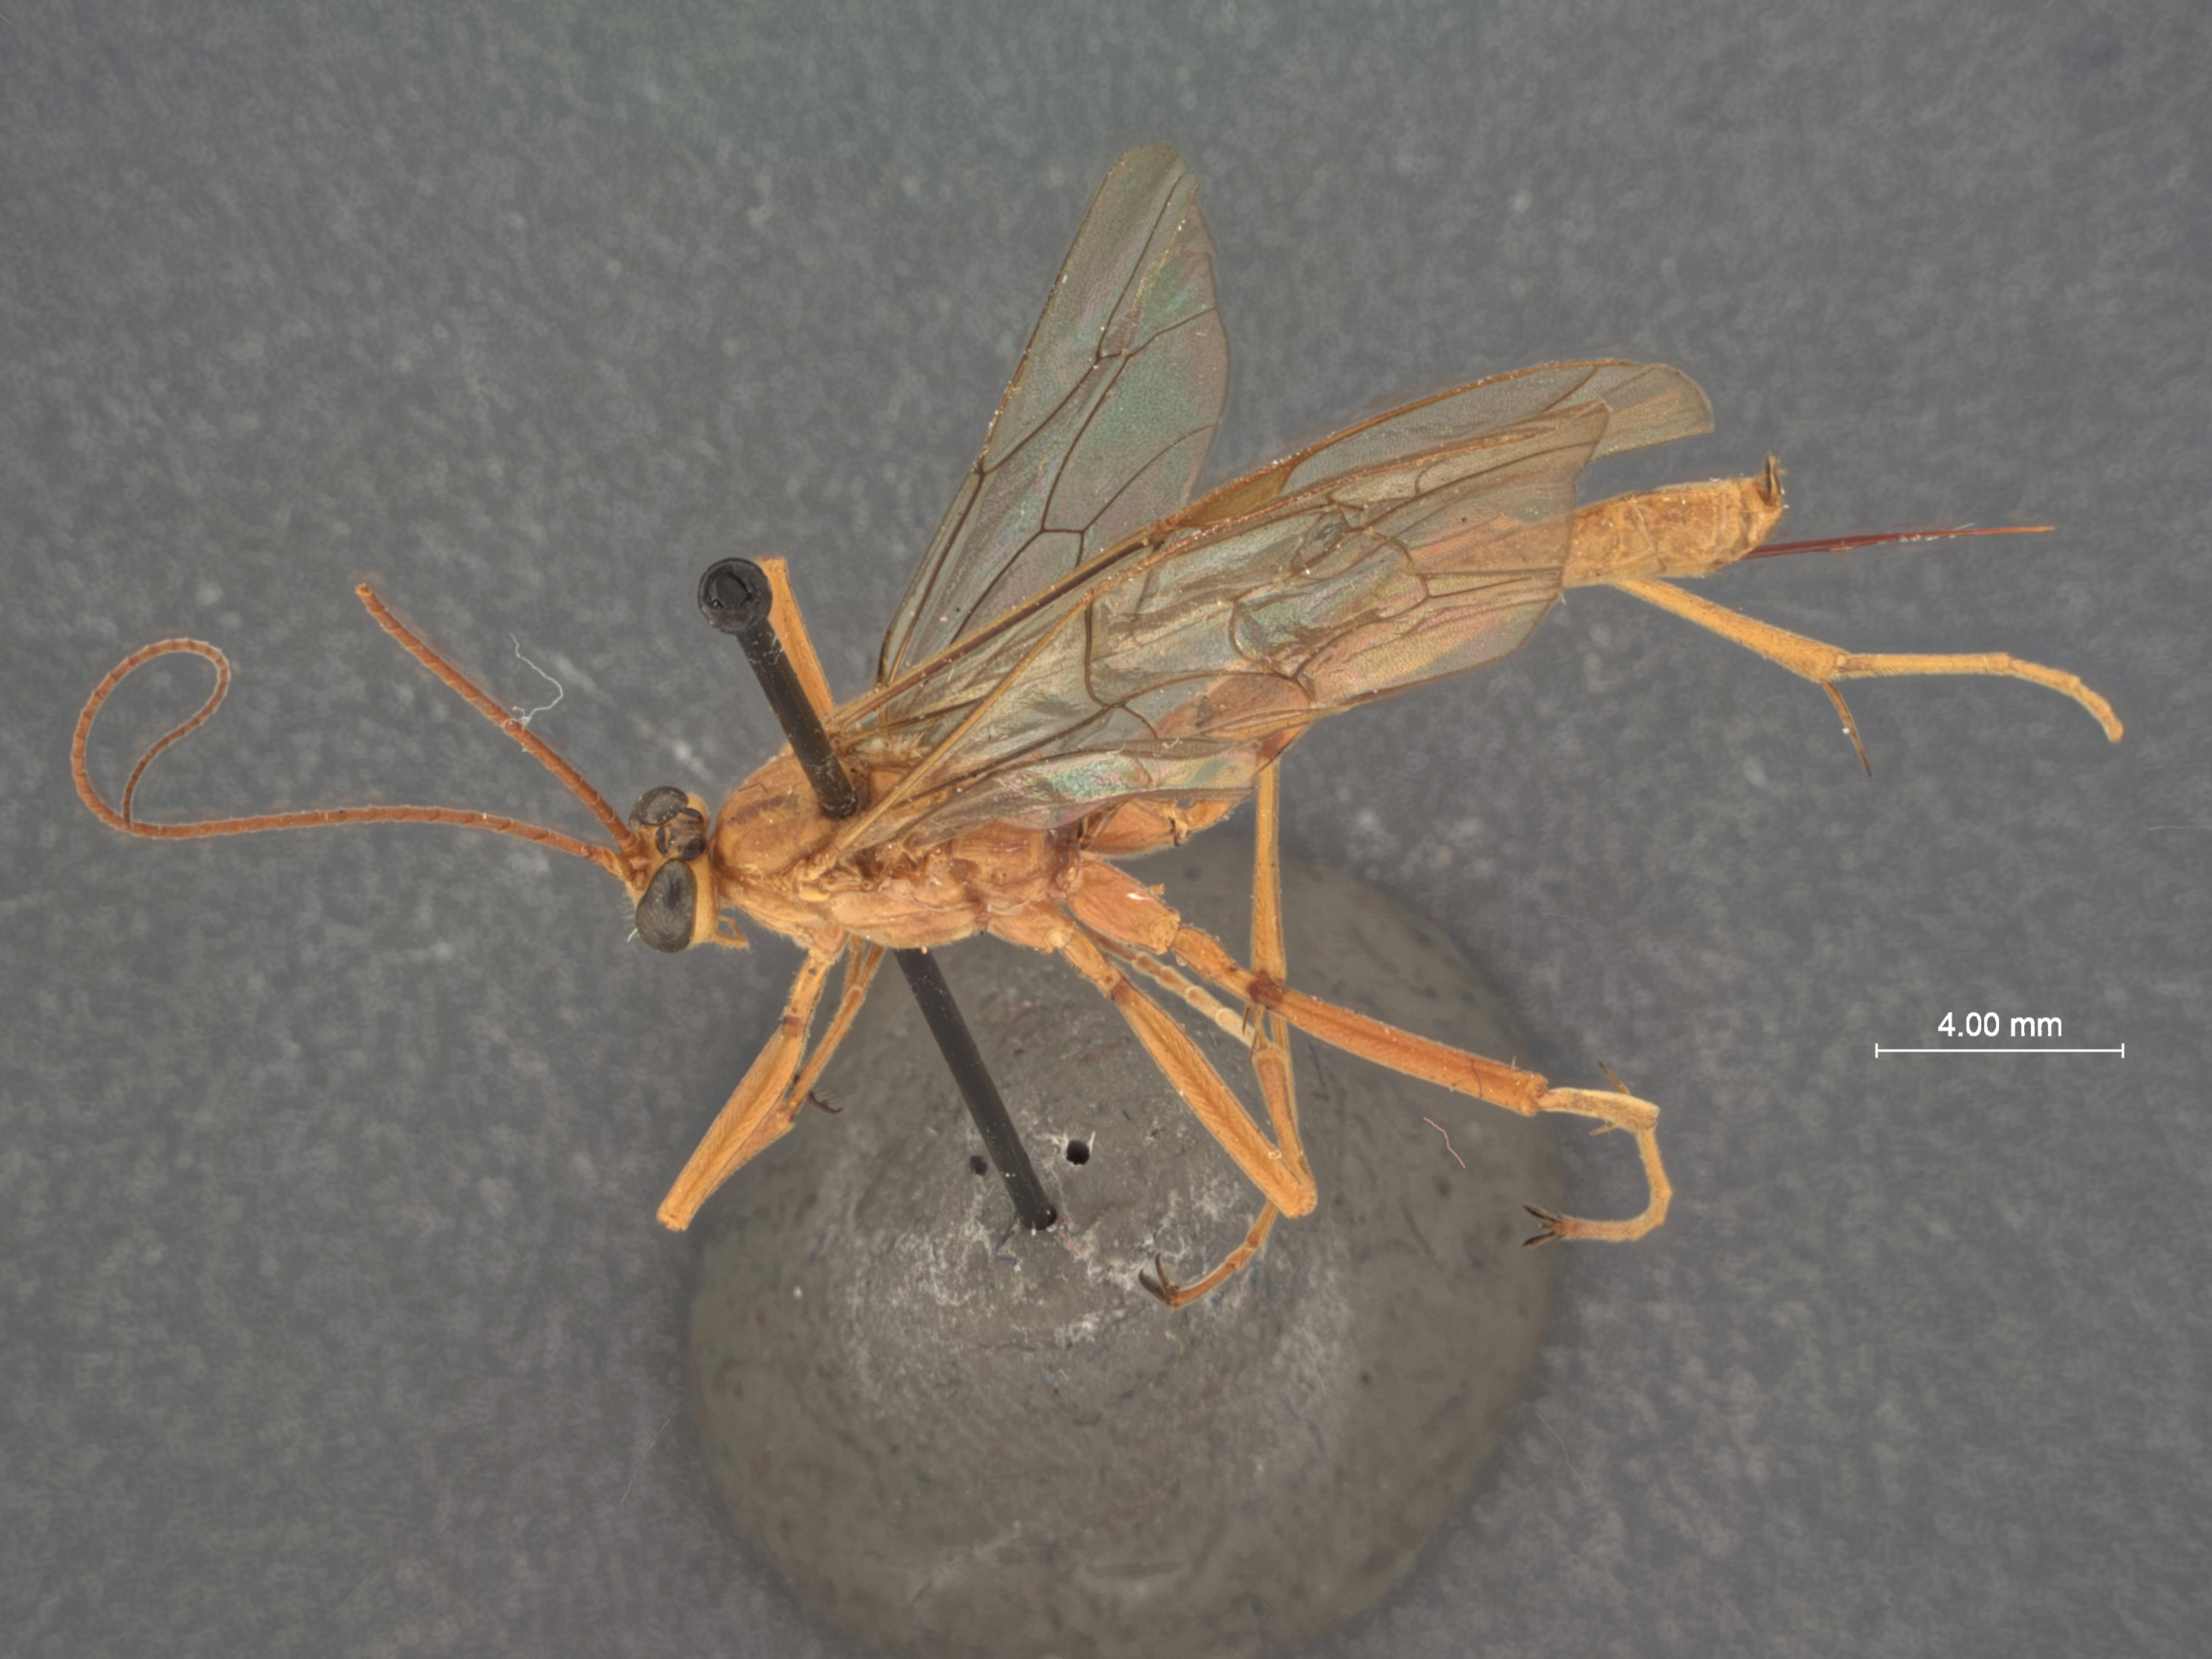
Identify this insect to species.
Paniscus unguicularis
